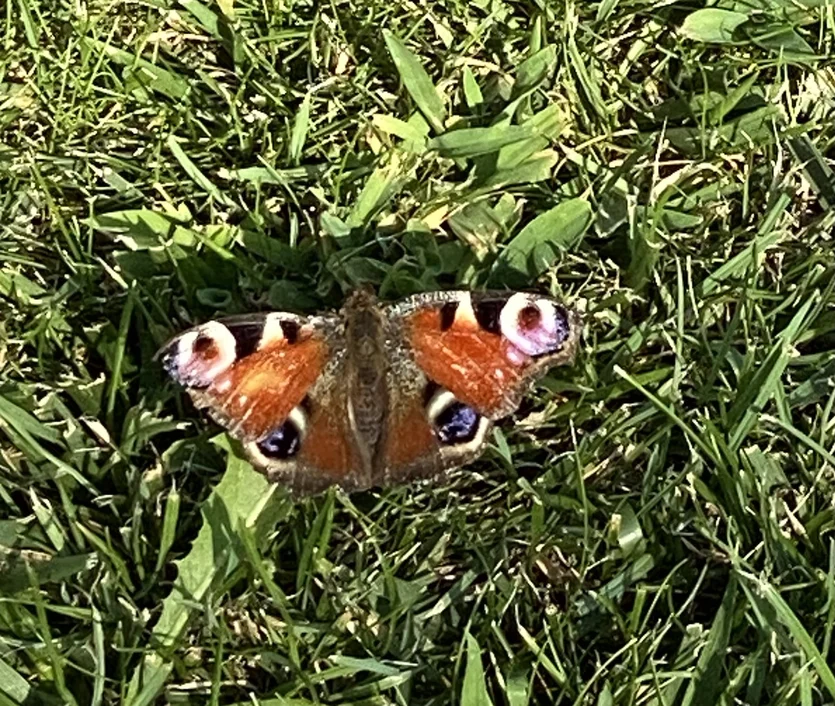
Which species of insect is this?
Aglais io
